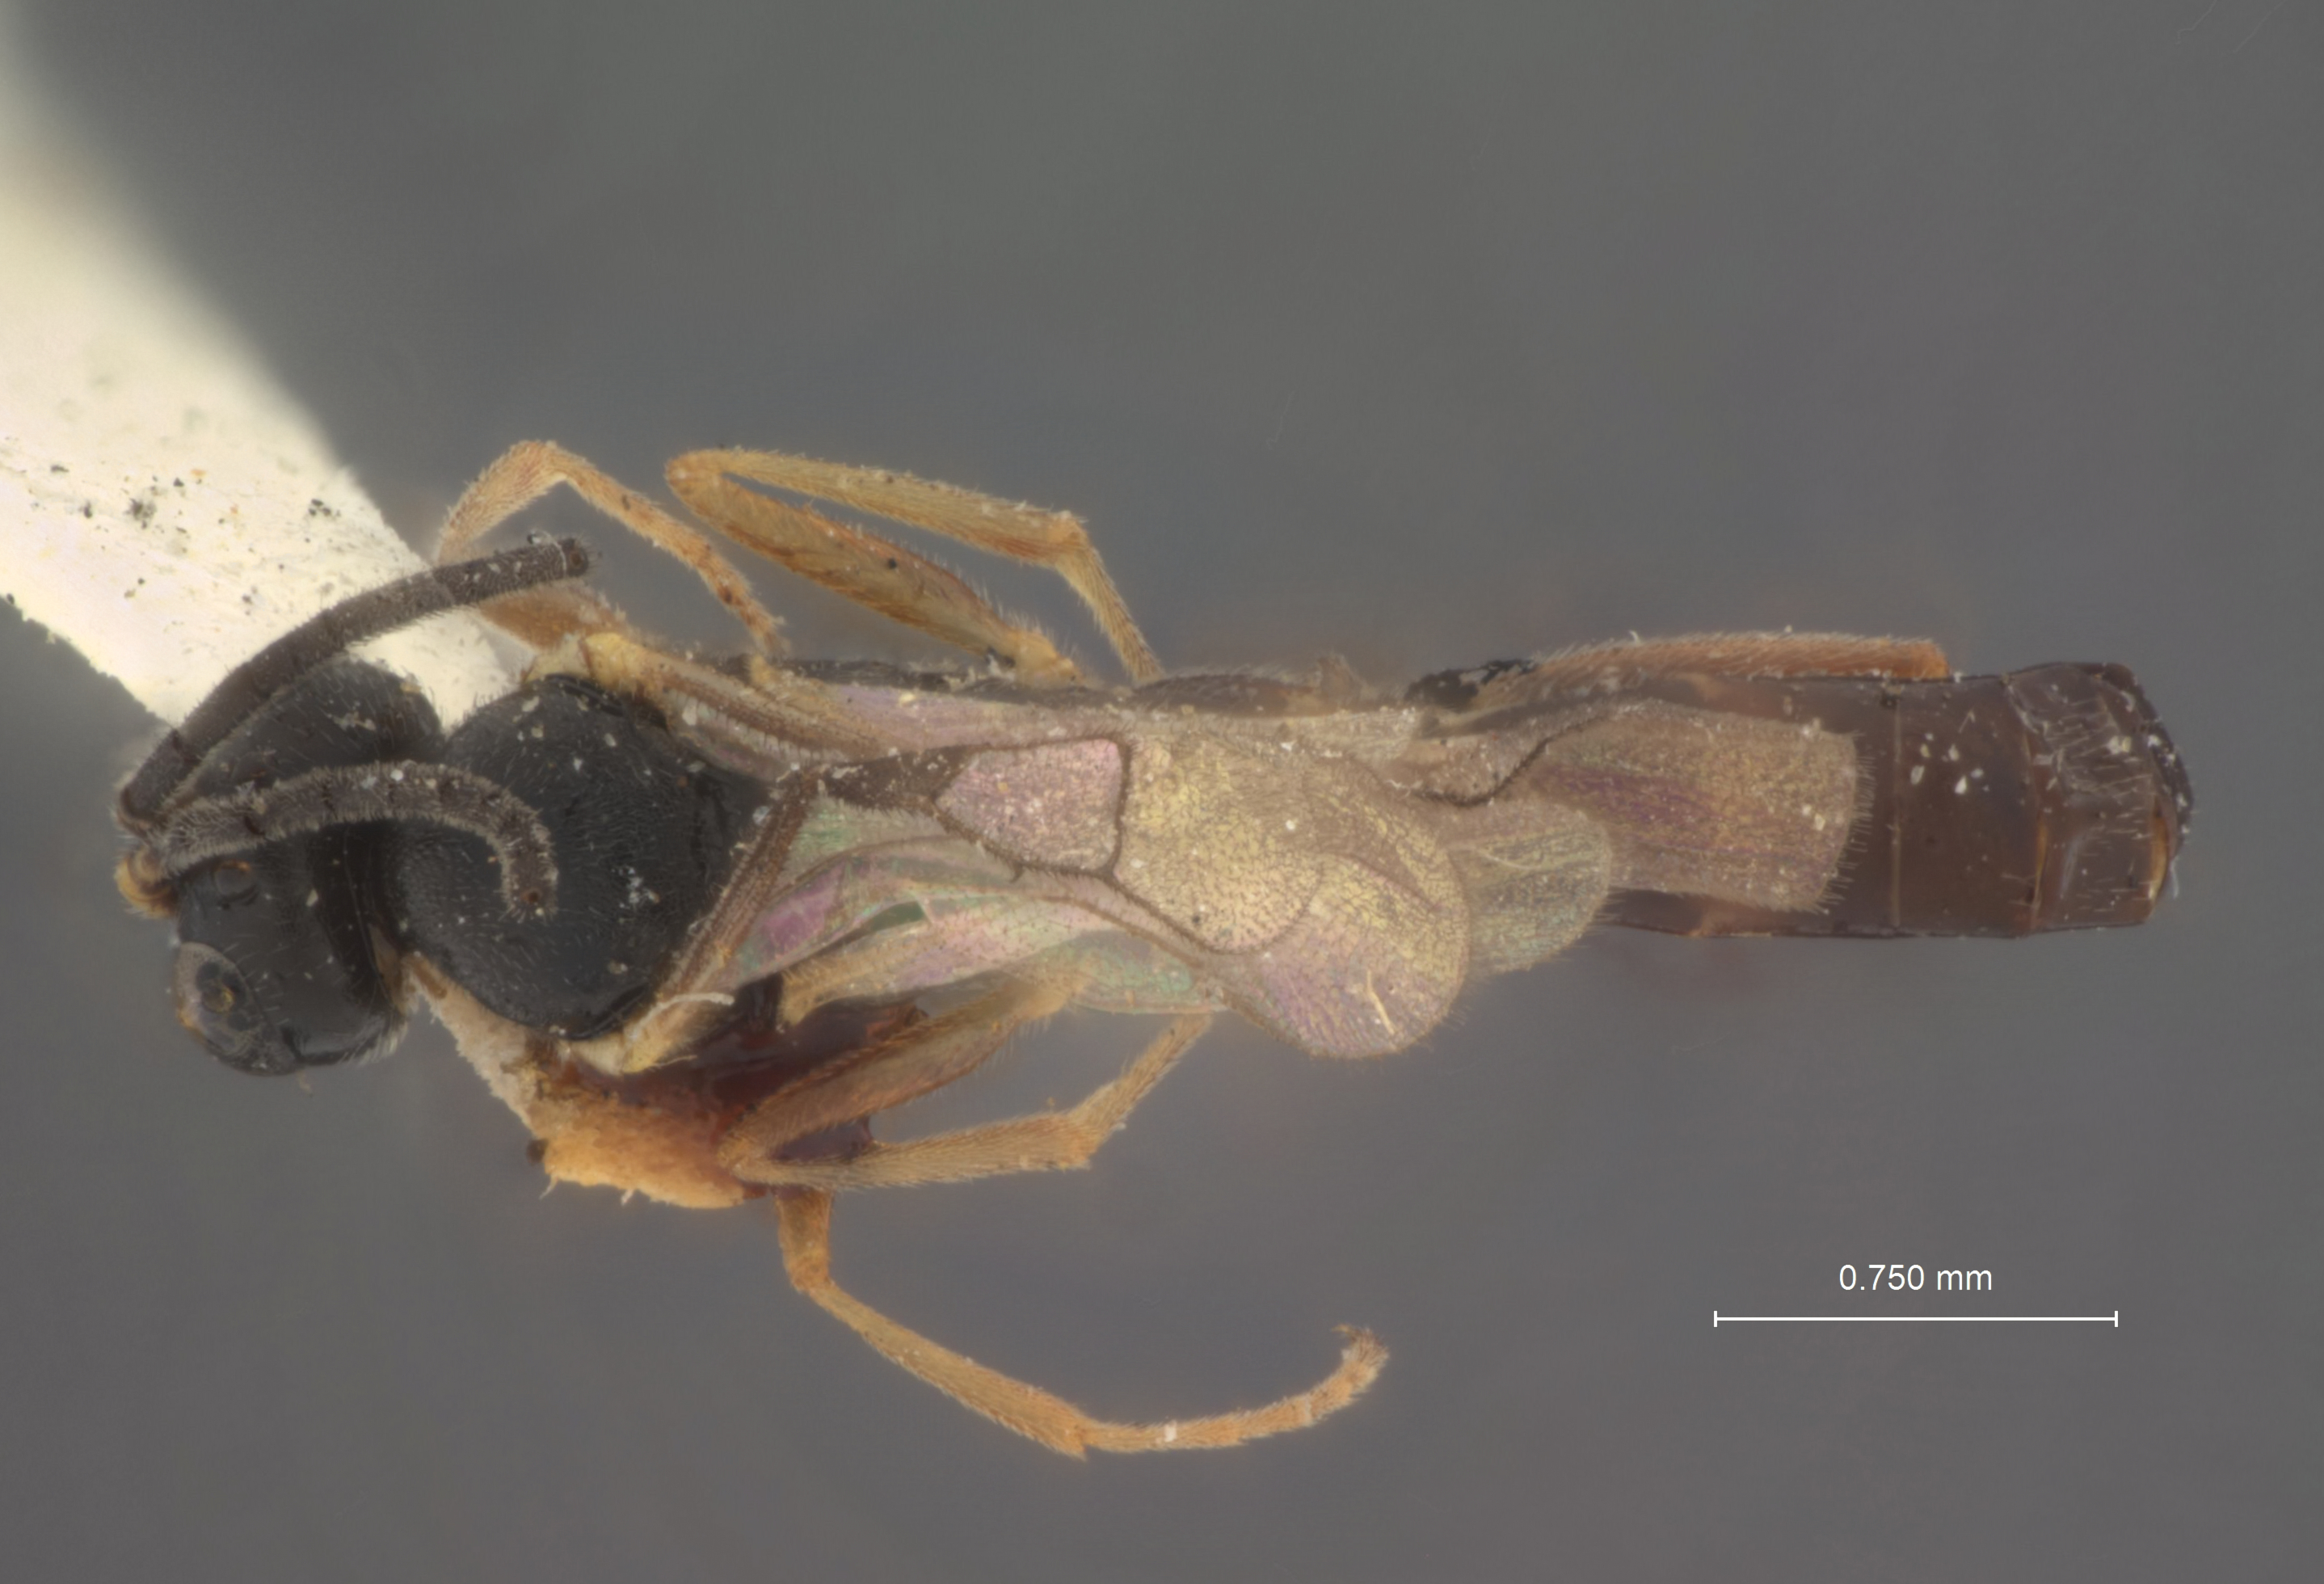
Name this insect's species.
Paraphylax albiscapus
